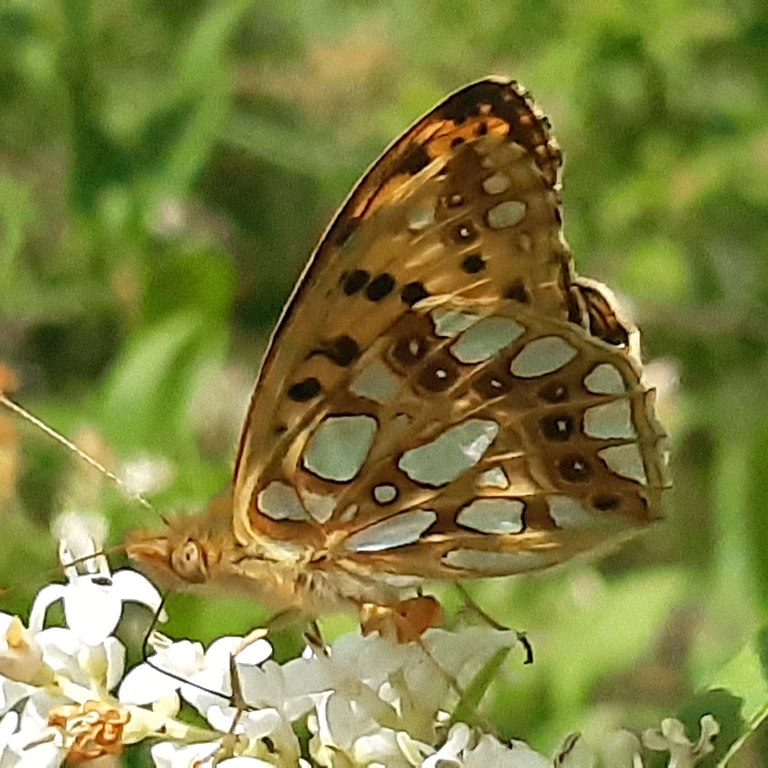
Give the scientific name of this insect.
Issoria lathonia
